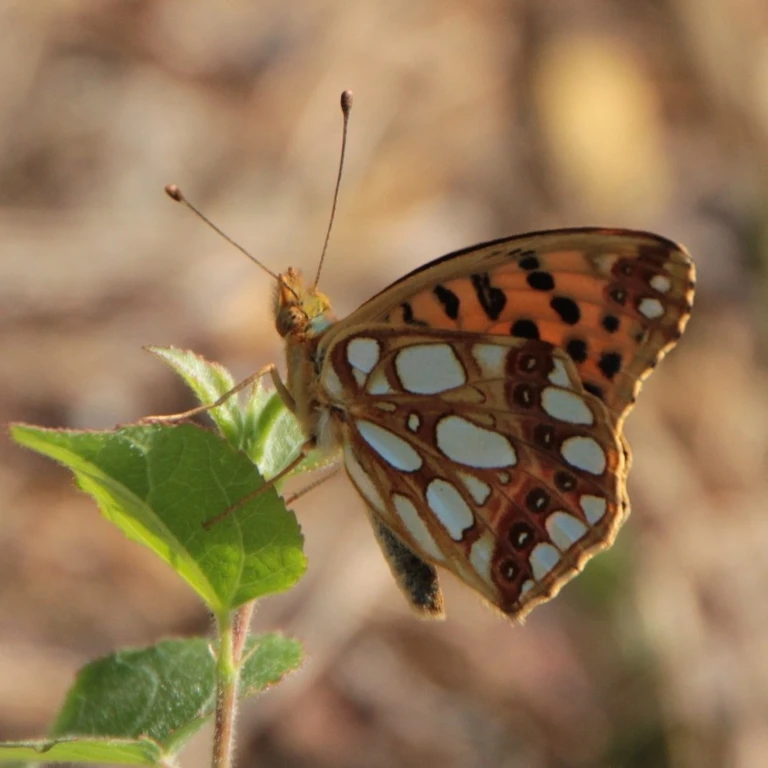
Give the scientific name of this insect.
Issoria lathonia
